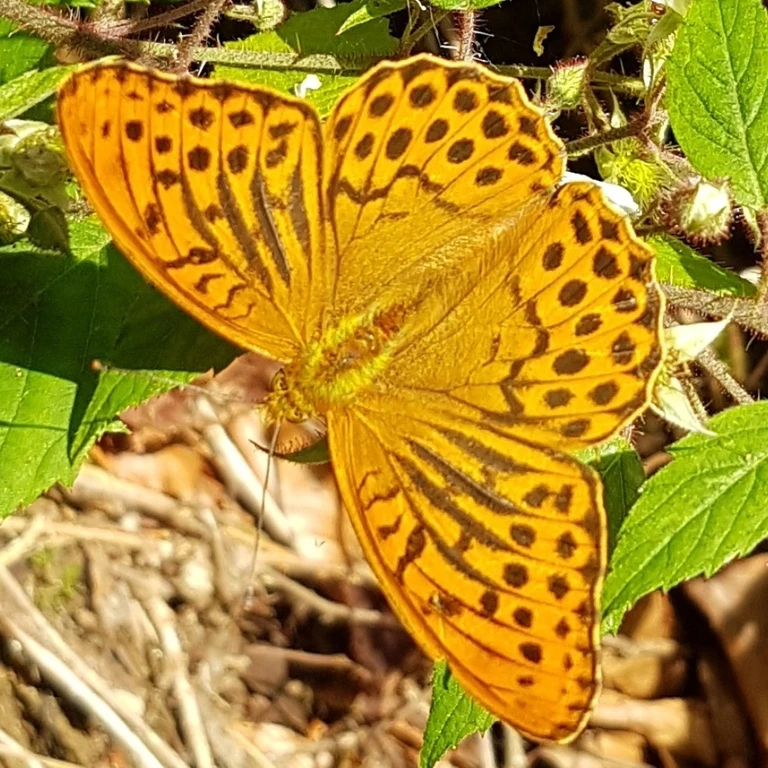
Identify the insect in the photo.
Argynnis paphia
